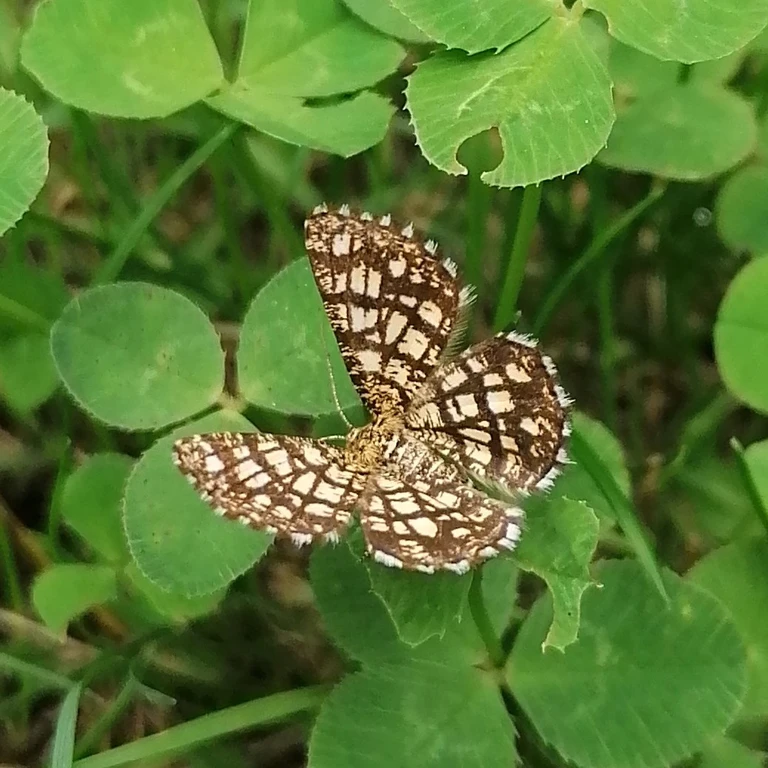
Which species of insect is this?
Chiasmia clathrata
